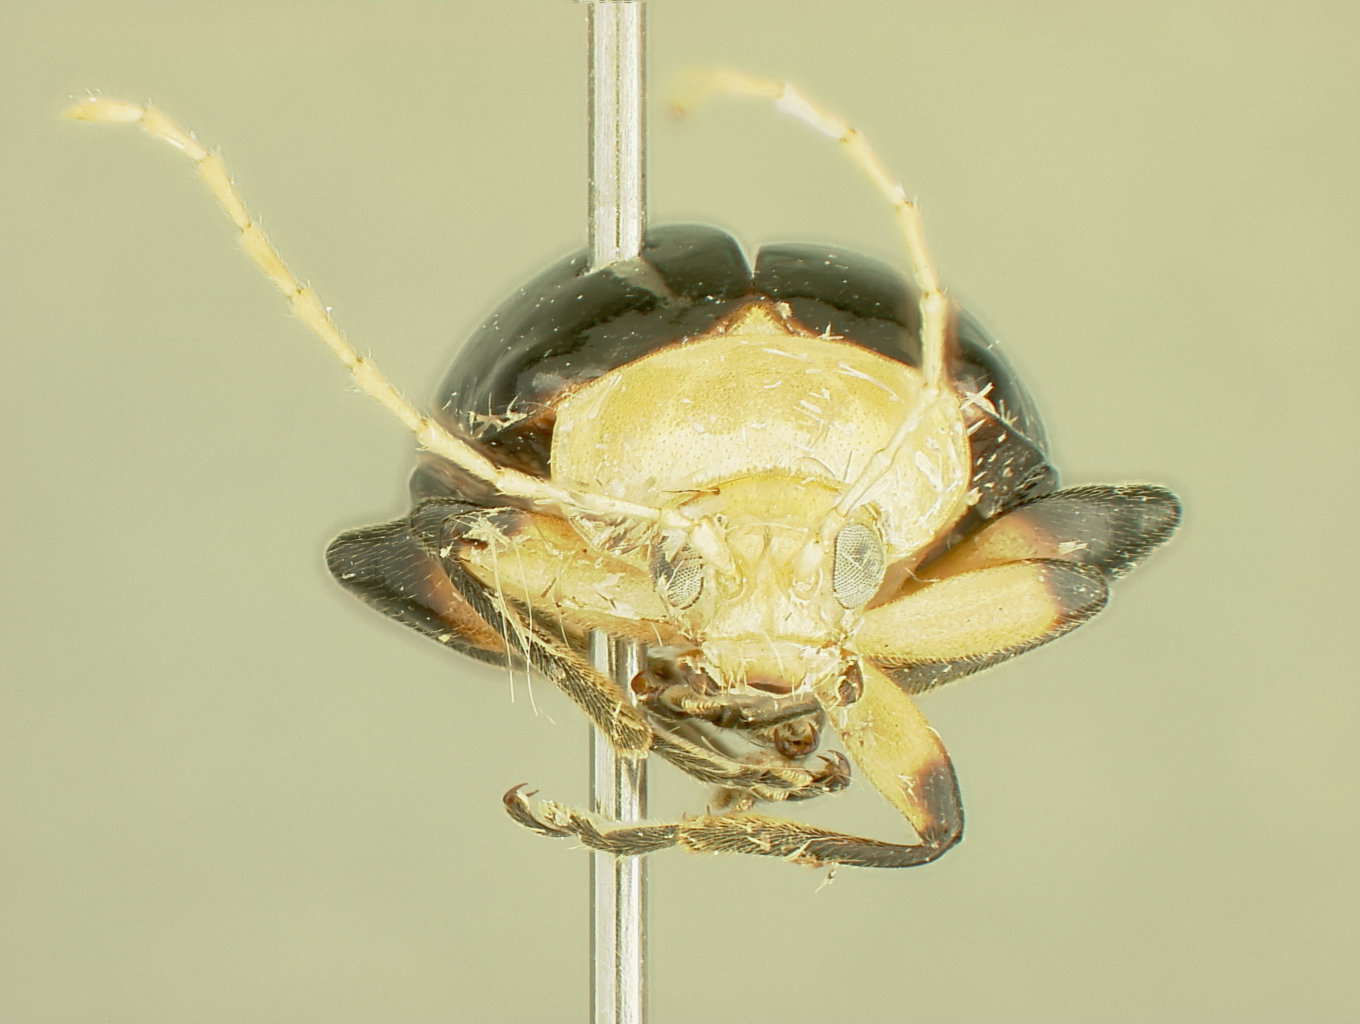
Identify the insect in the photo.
Chabria bicoloripes
